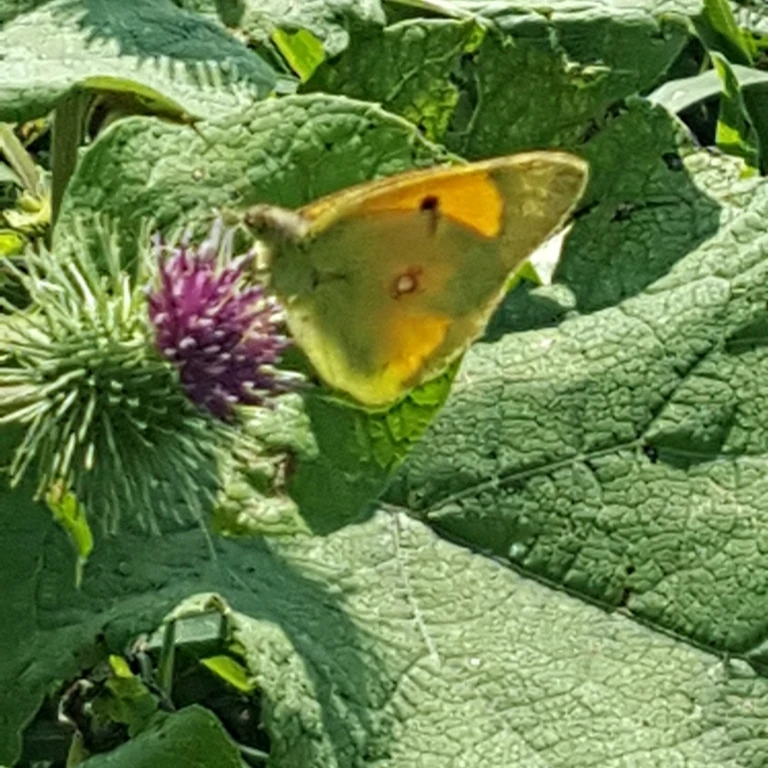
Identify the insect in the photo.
Colias croceus
